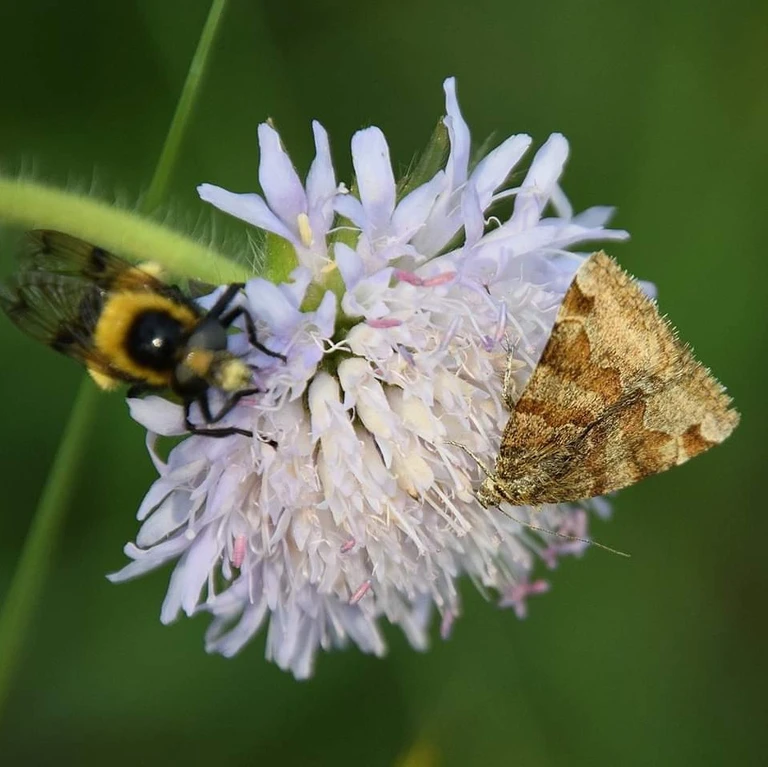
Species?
Euclidia glyphica
